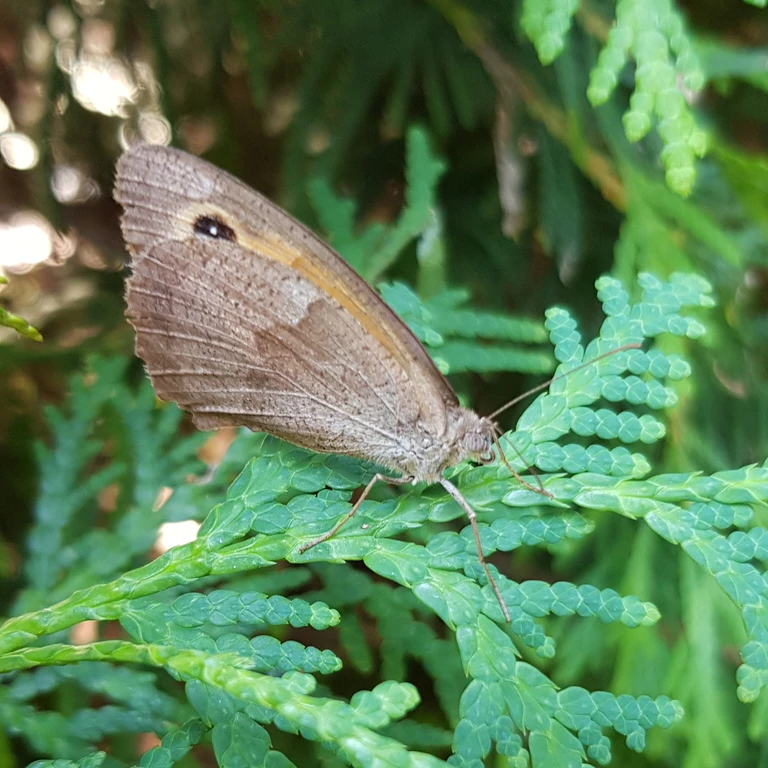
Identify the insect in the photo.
Maniola jurtina
